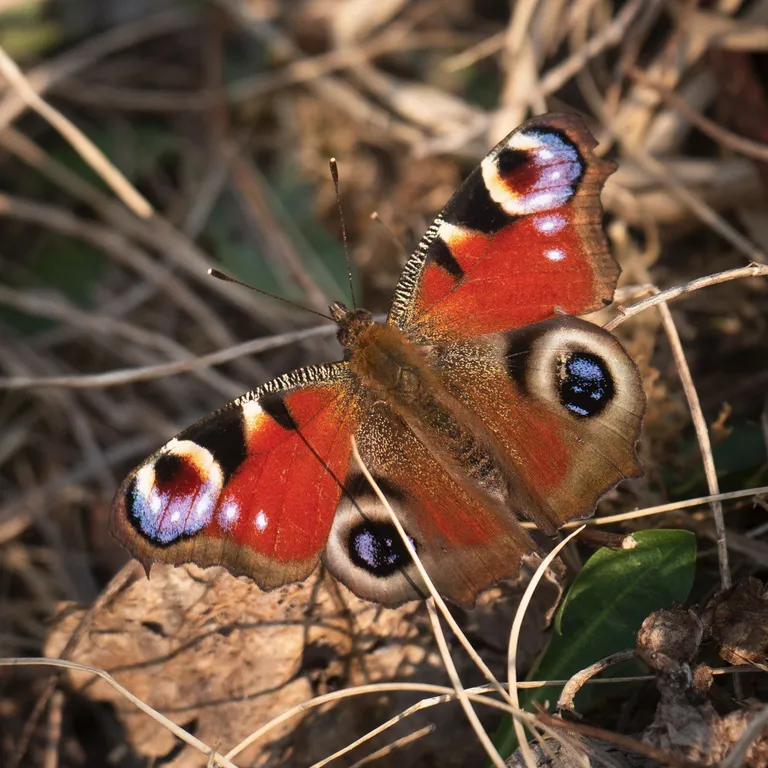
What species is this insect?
Aglais io
